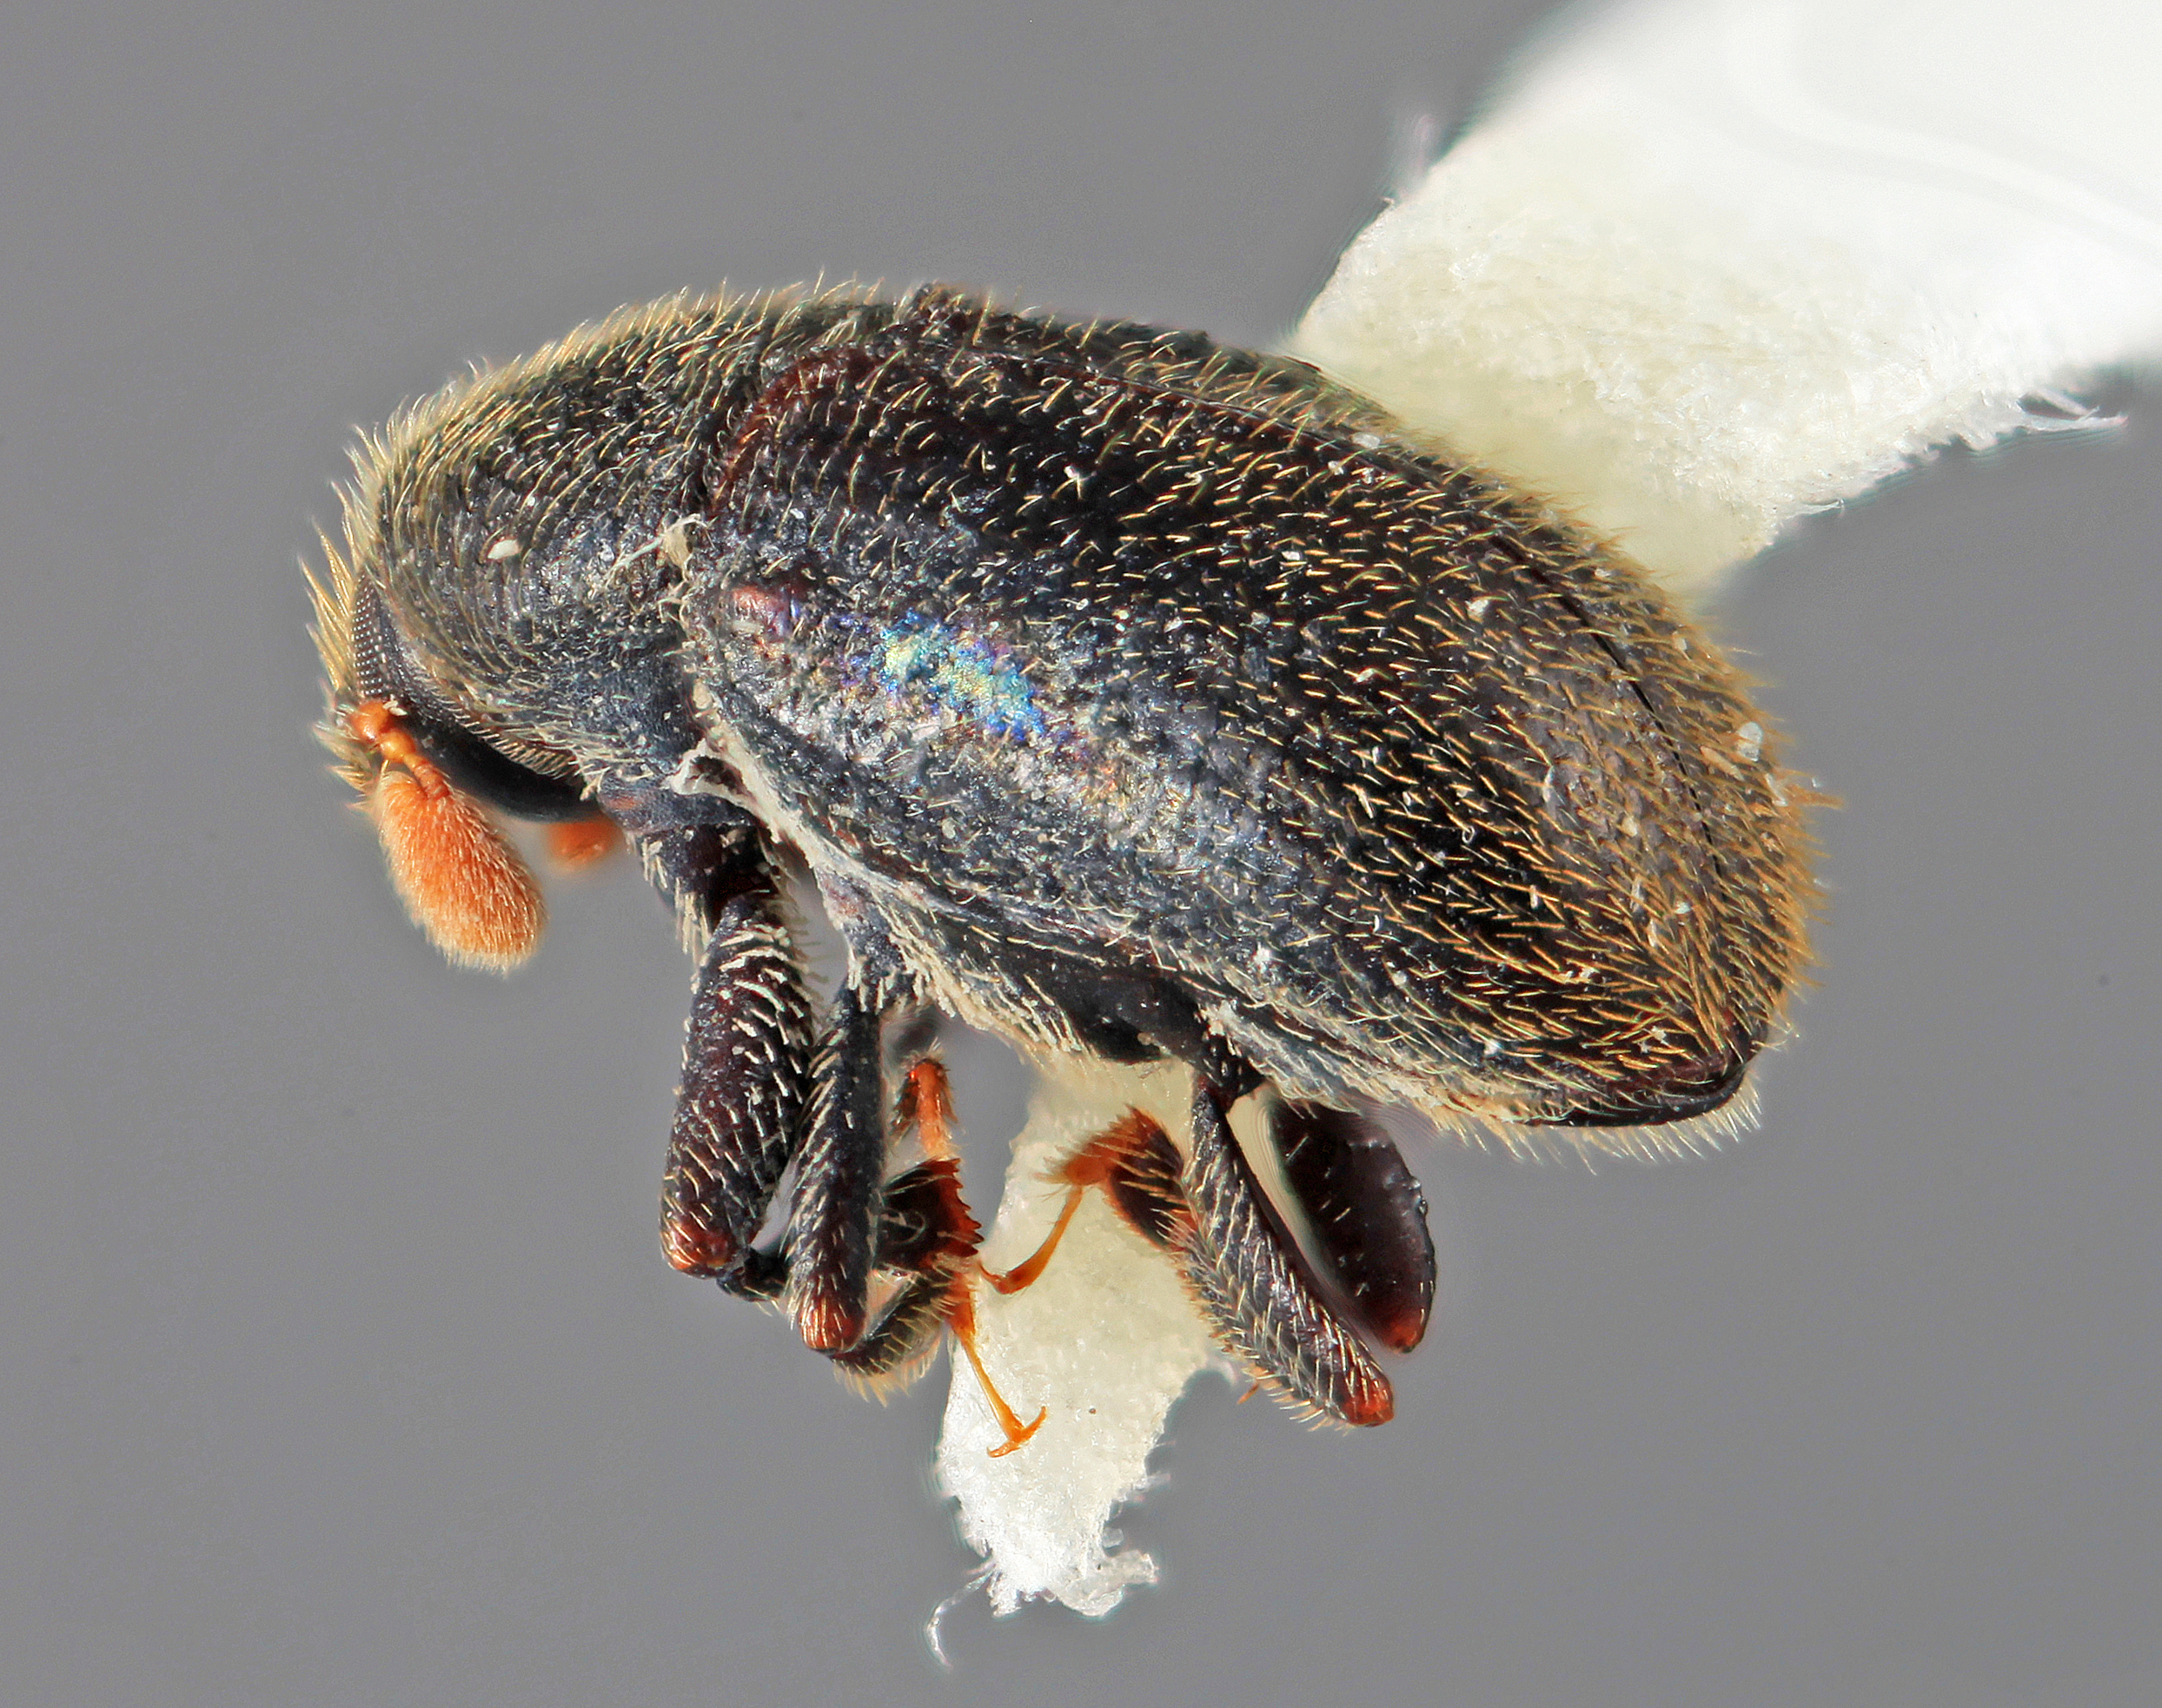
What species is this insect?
Chramesus simplicis
